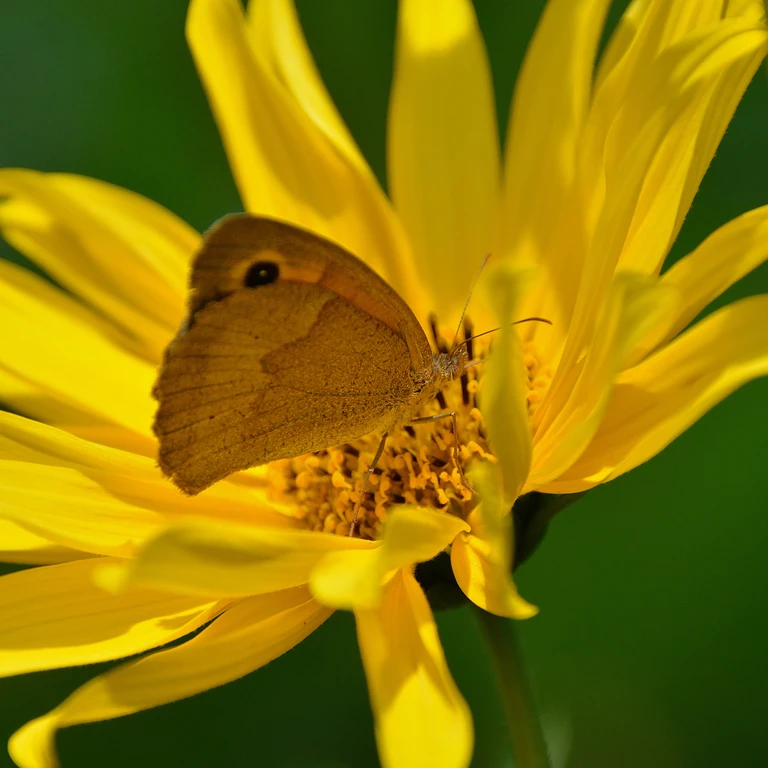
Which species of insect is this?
Maniola jurtina
